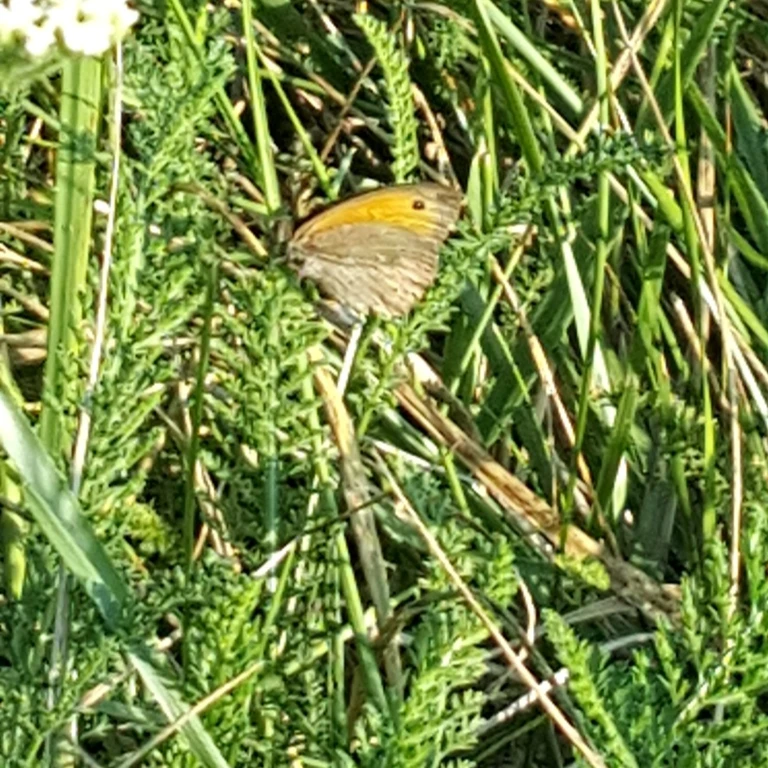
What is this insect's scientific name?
Maniola jurtina
